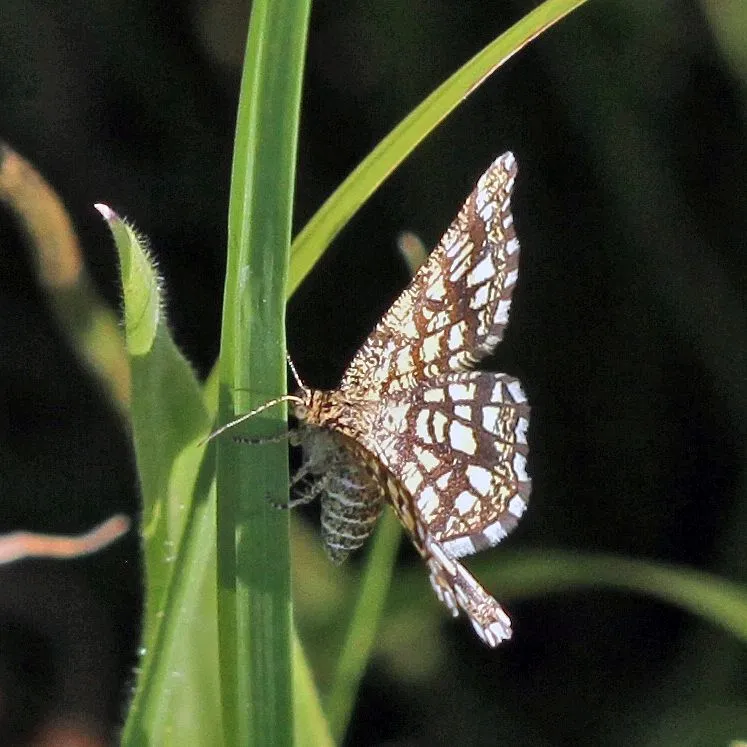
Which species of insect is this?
Chiasmia clathrata
